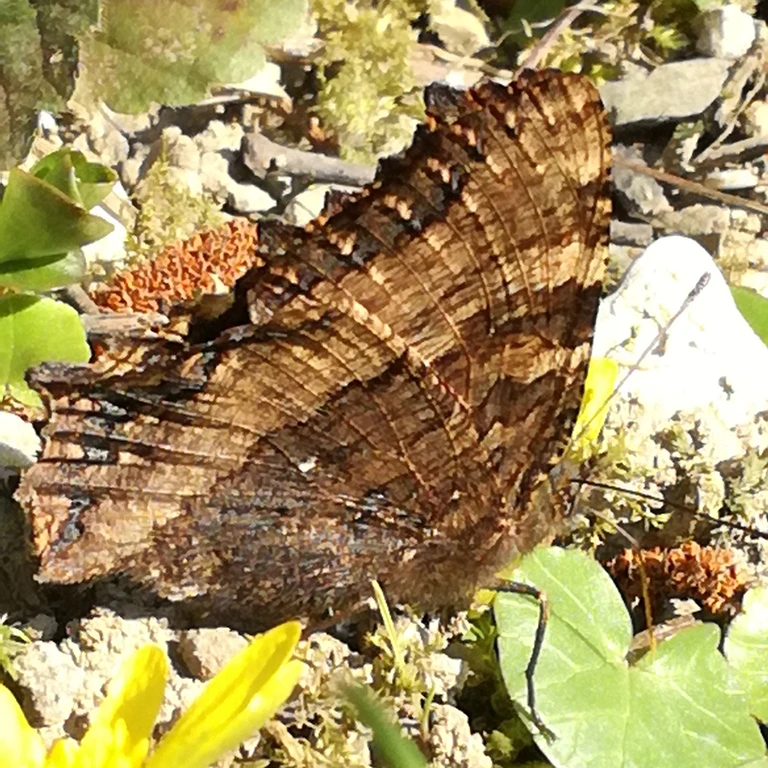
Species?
Nymphalis polychloros
